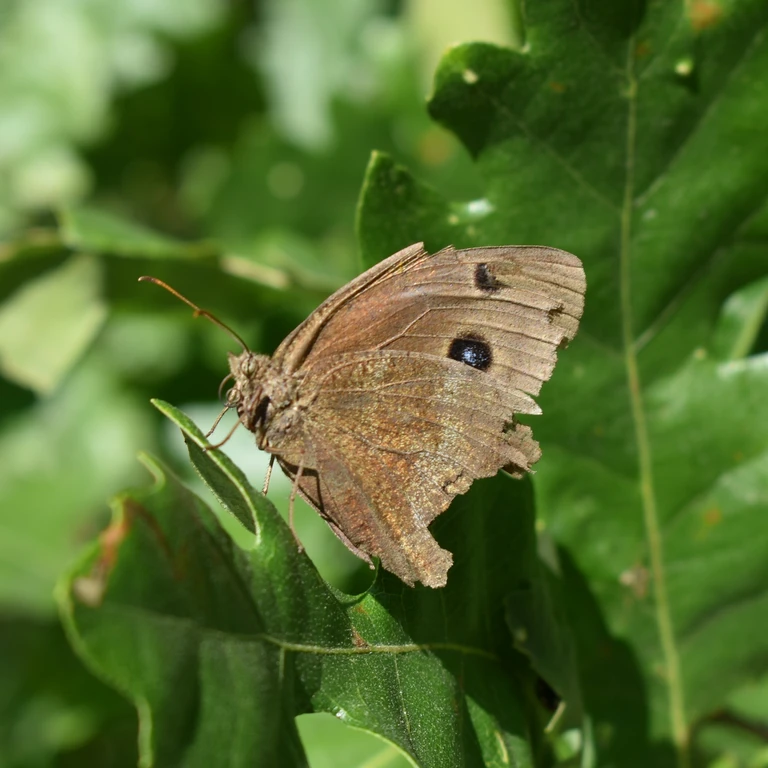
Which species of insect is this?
Minois dryas
